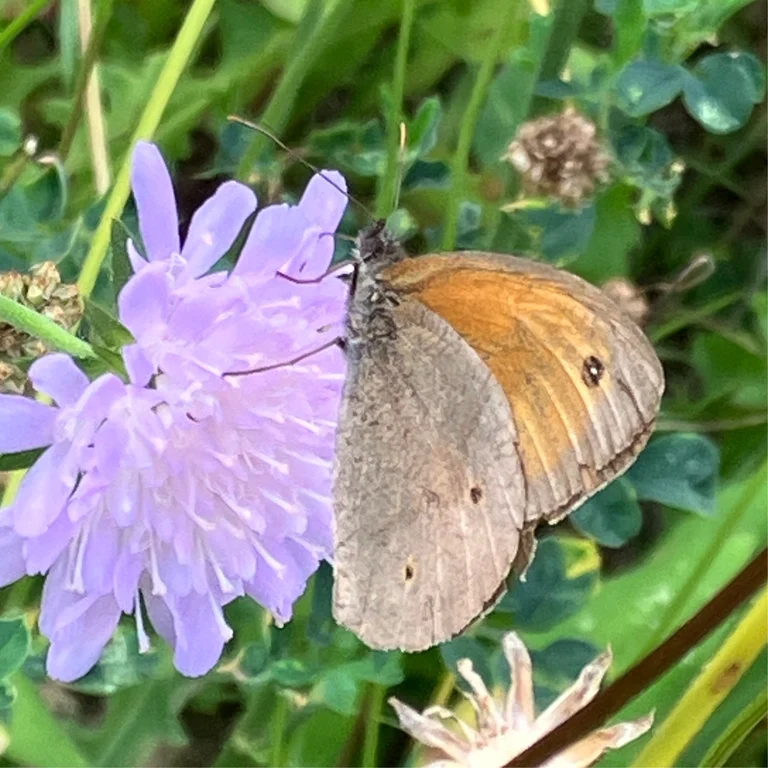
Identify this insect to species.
Maniola jurtina
